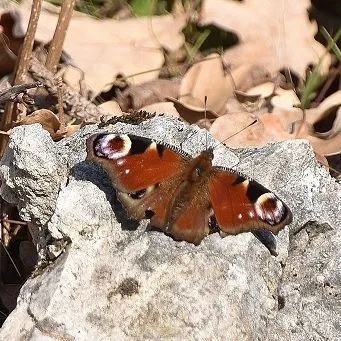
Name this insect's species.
Aglais io
